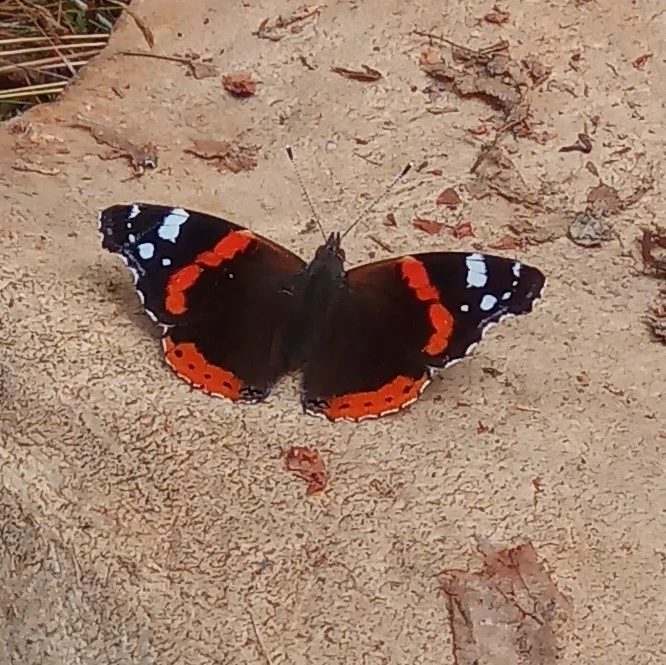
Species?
Vanessa atalanta
